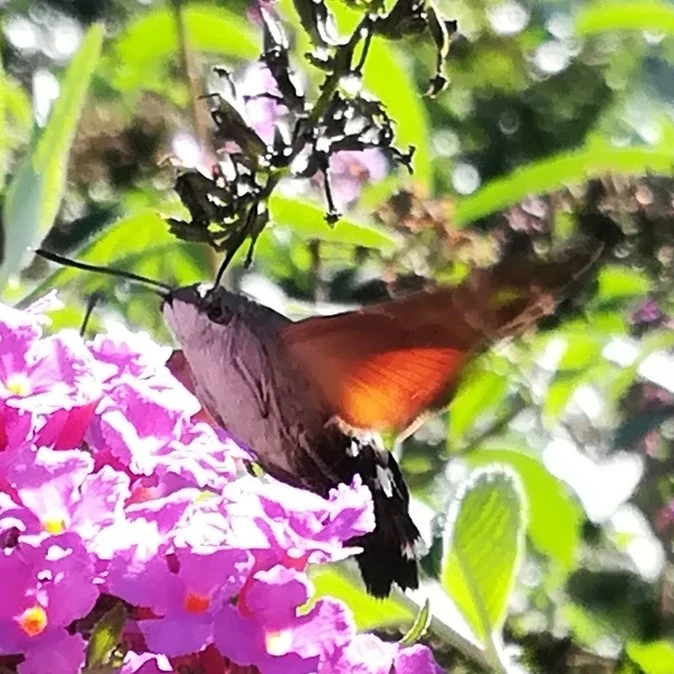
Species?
Macroglossum stellatarum
